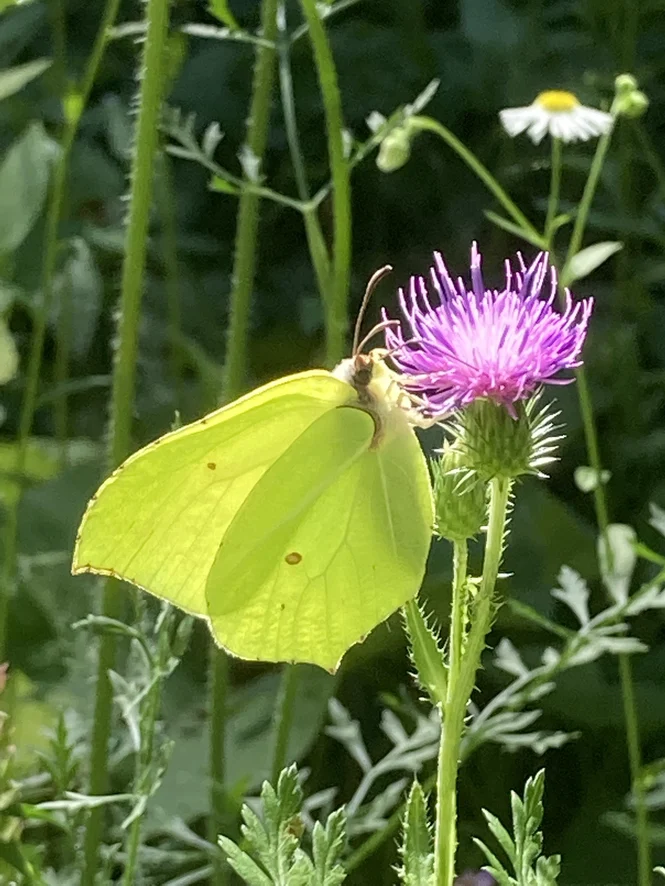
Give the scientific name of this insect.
Gonepteryx rhamni
